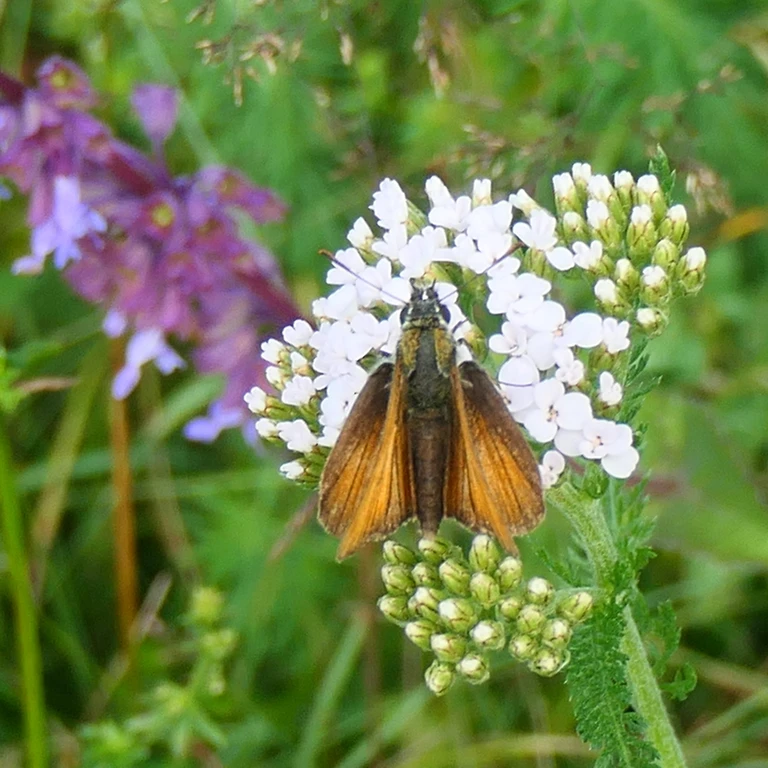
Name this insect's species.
Thymelicus sylvestris
